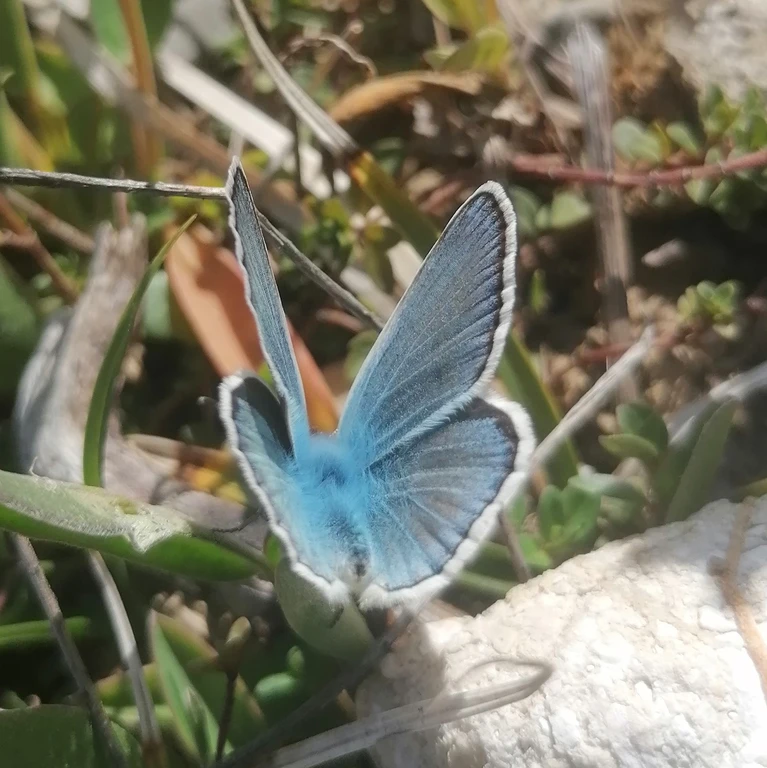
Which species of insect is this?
Polyommatus dorylas
